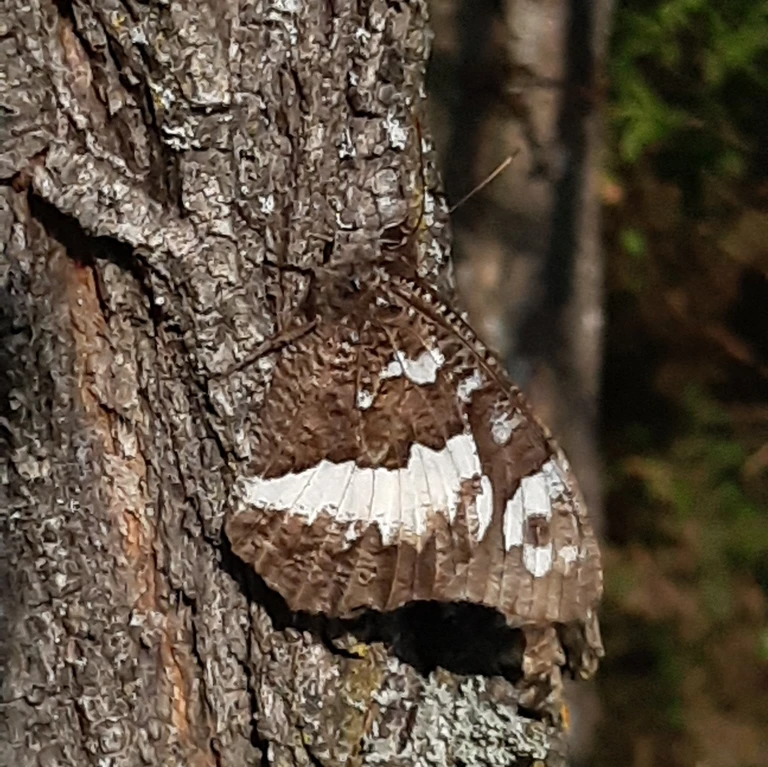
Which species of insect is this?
Brintesia circe
